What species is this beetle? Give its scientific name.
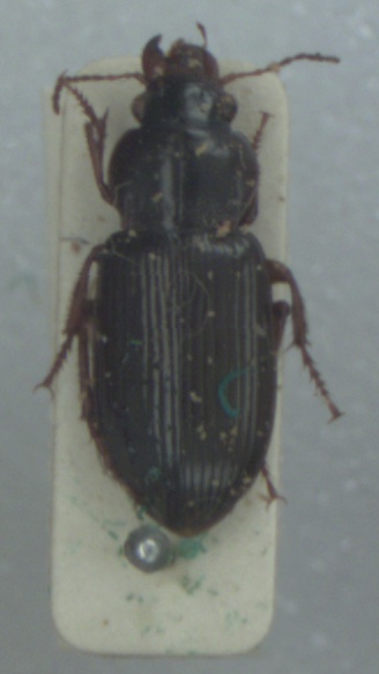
Amara convexiuscula
